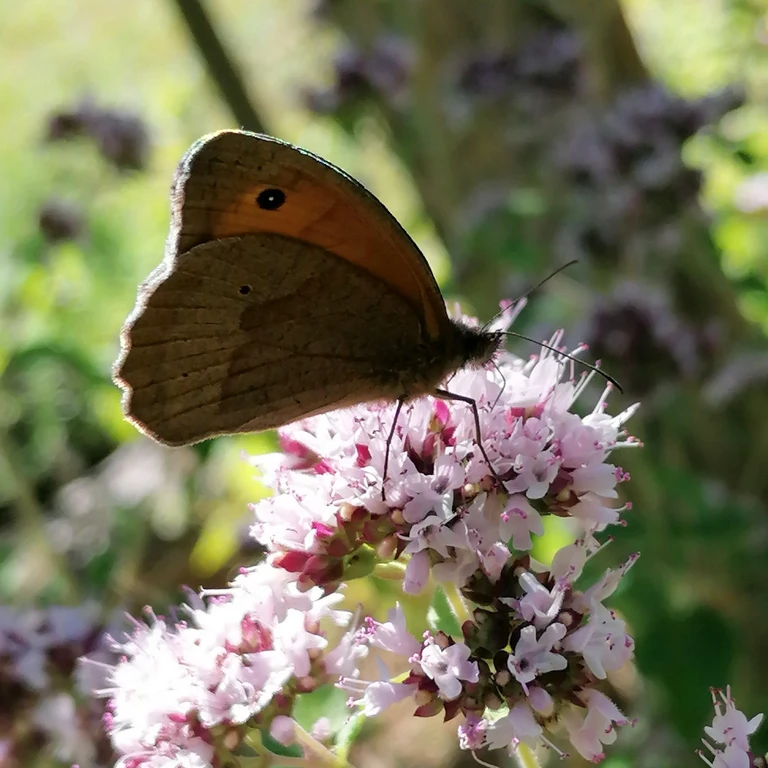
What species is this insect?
Maniola jurtina
